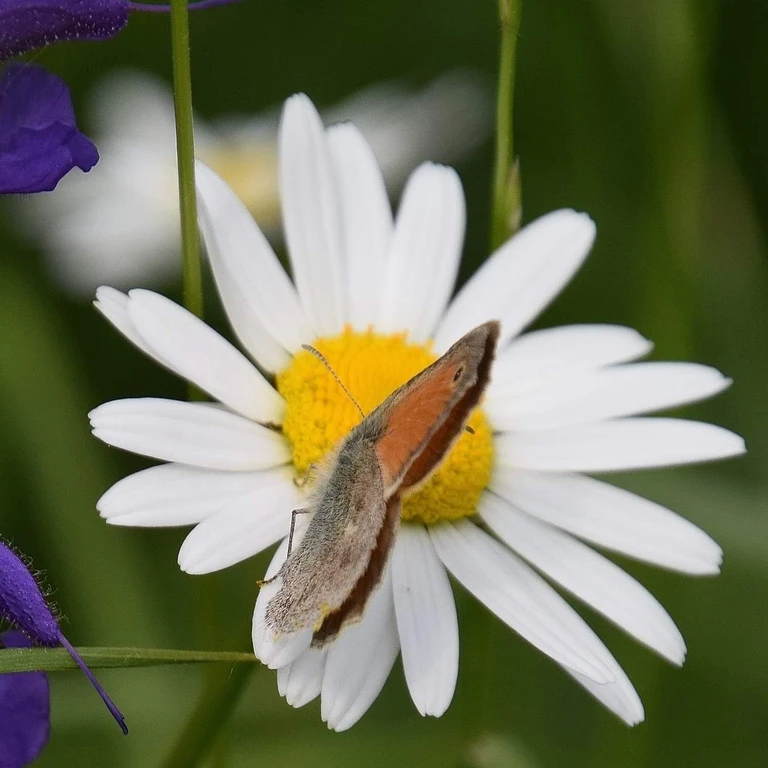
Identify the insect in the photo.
Coenonympha pamphilus
